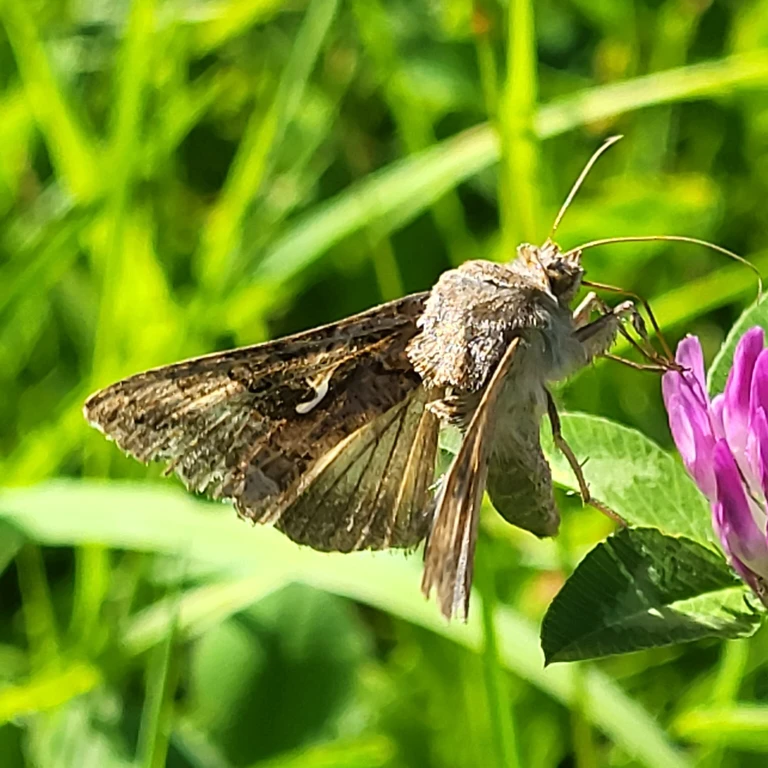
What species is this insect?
Autographa gamma
